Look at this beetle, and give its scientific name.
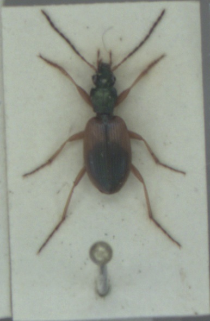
Anchomenus dorsalis
